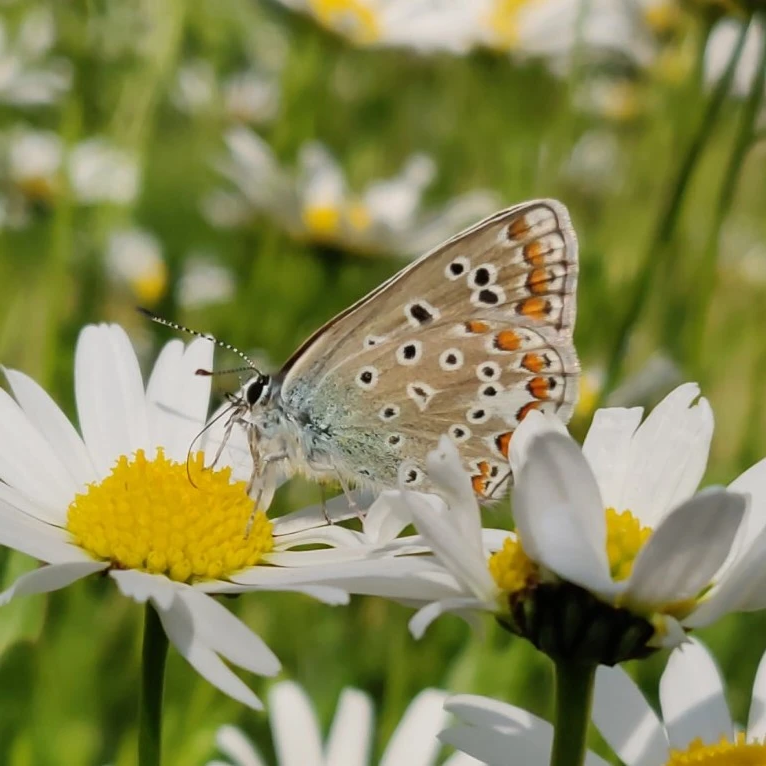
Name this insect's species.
Polyommatus icarus
